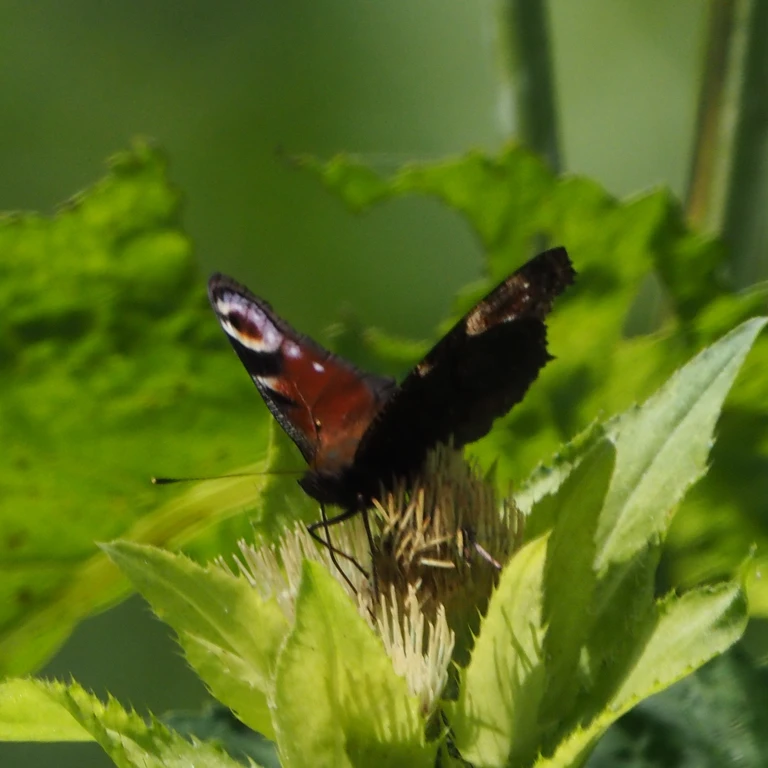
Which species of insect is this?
Aglais io
